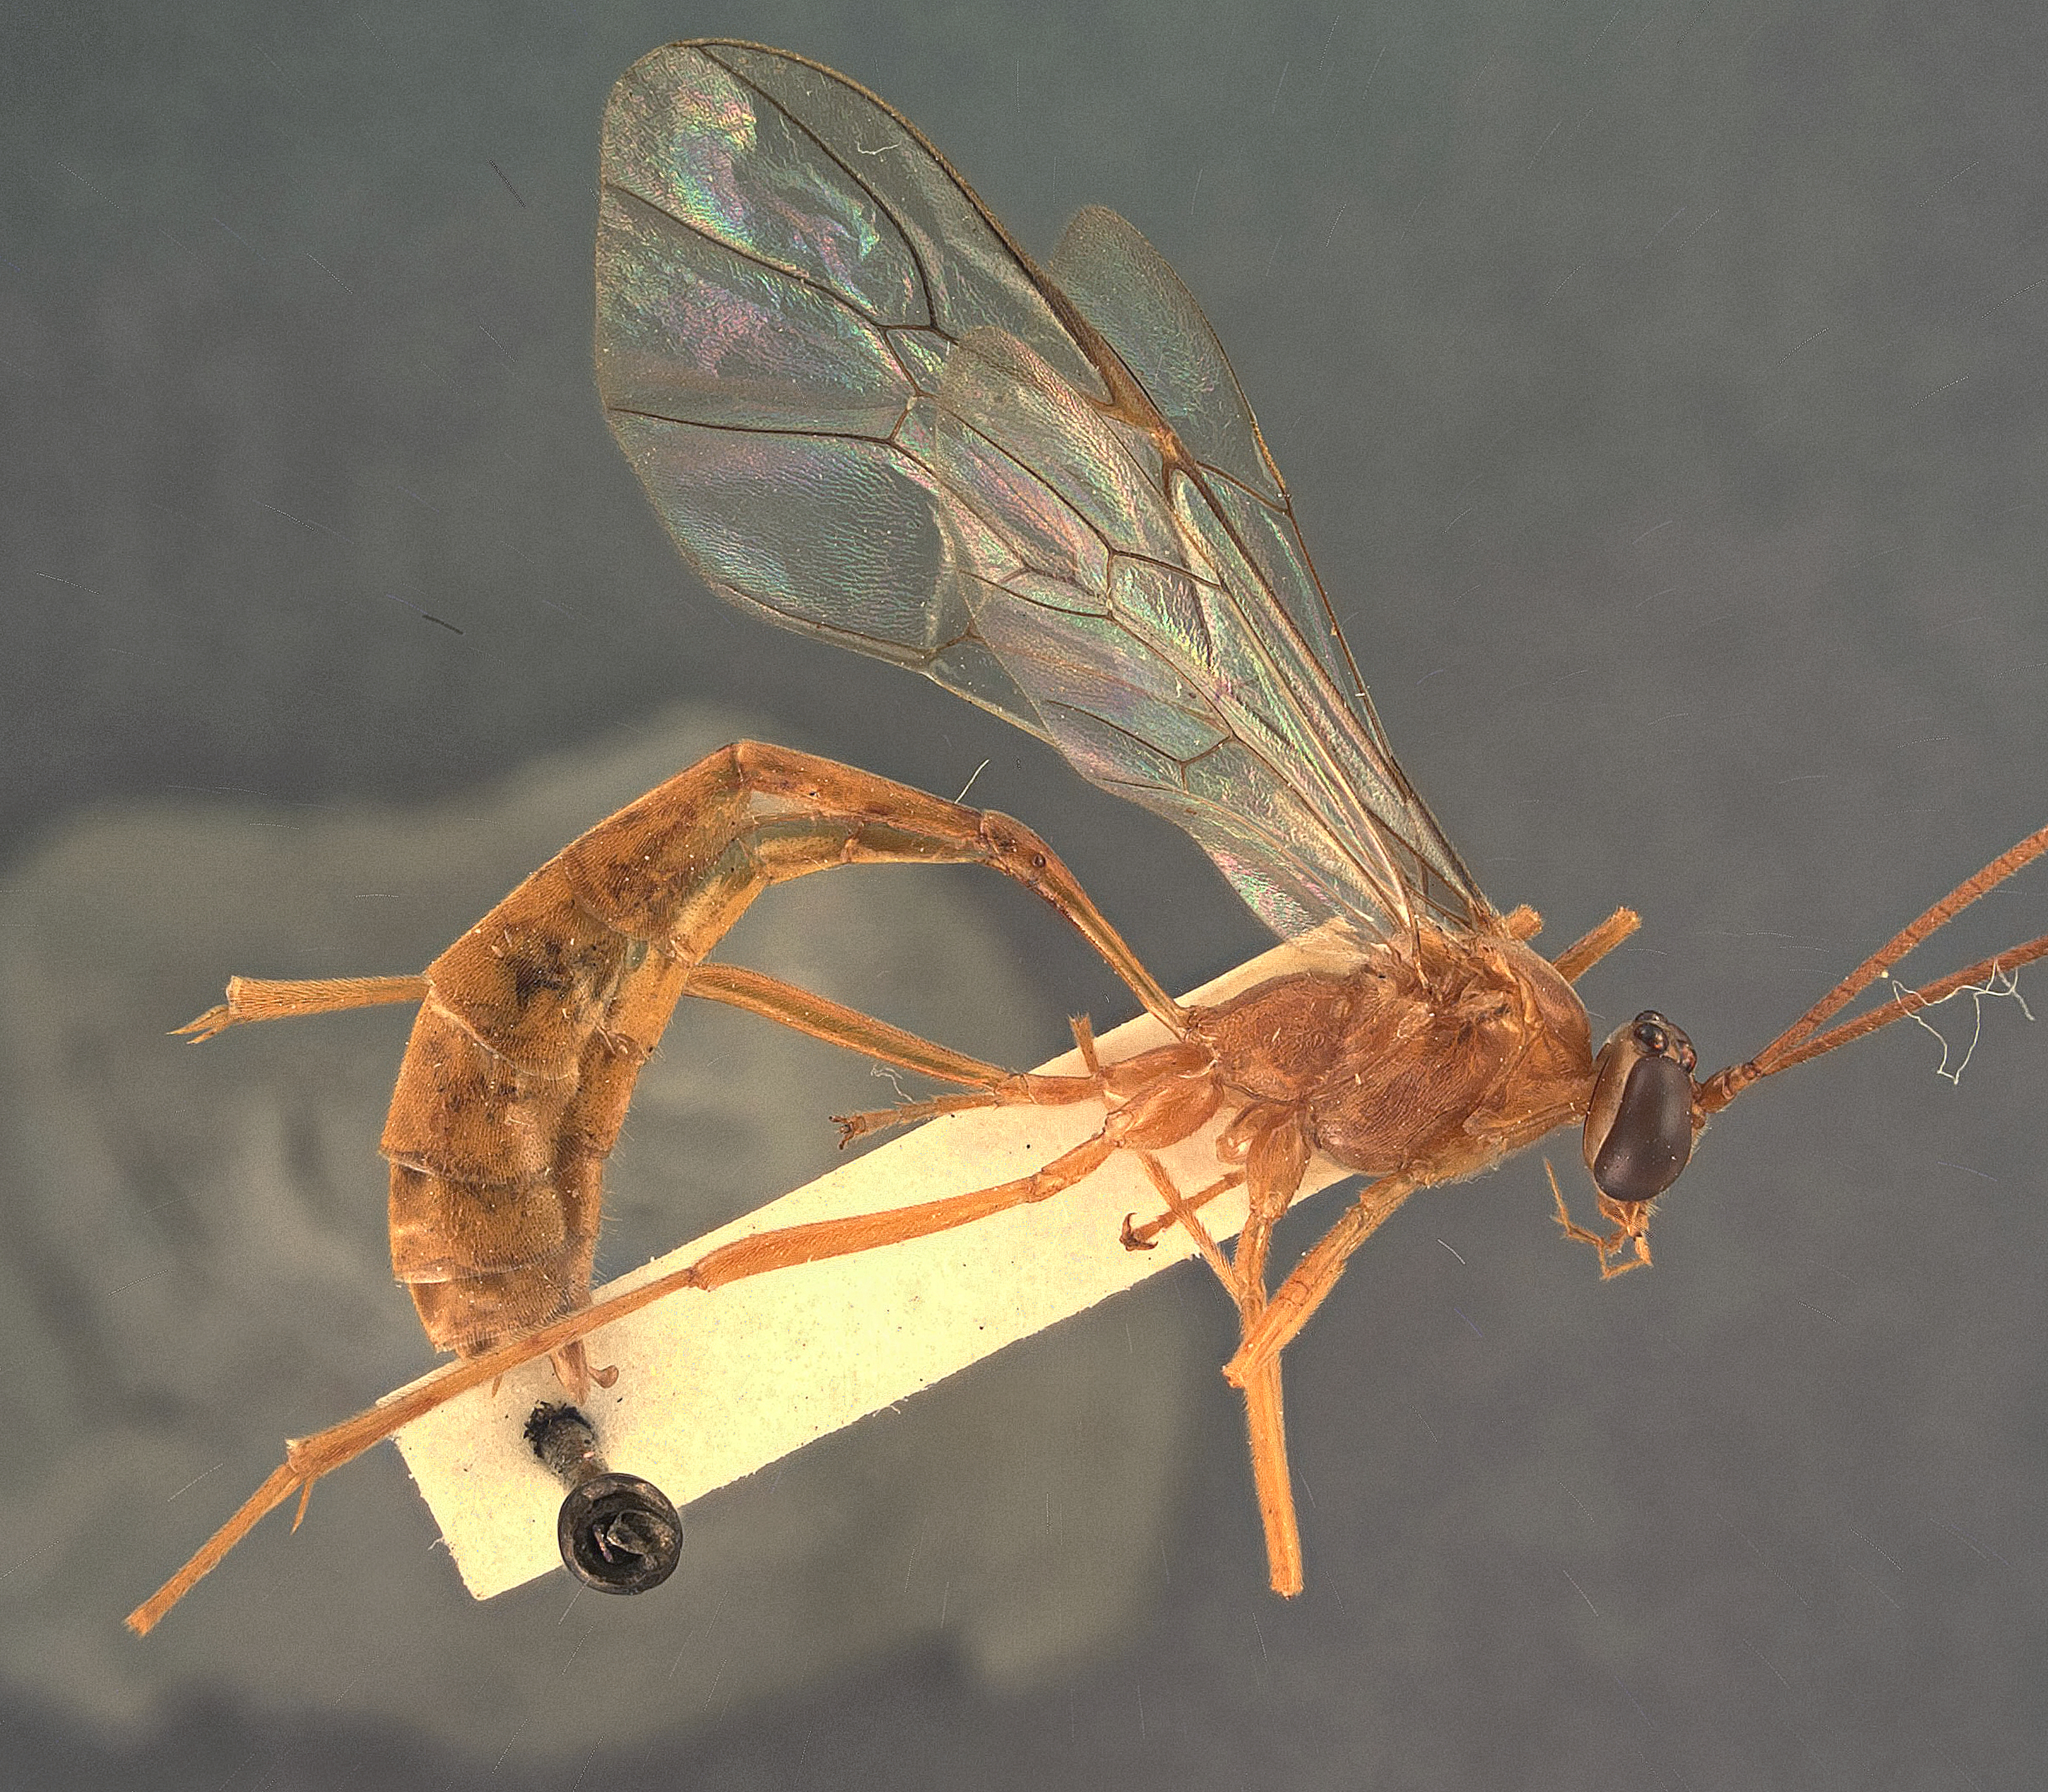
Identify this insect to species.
Enicospilus nitetus
